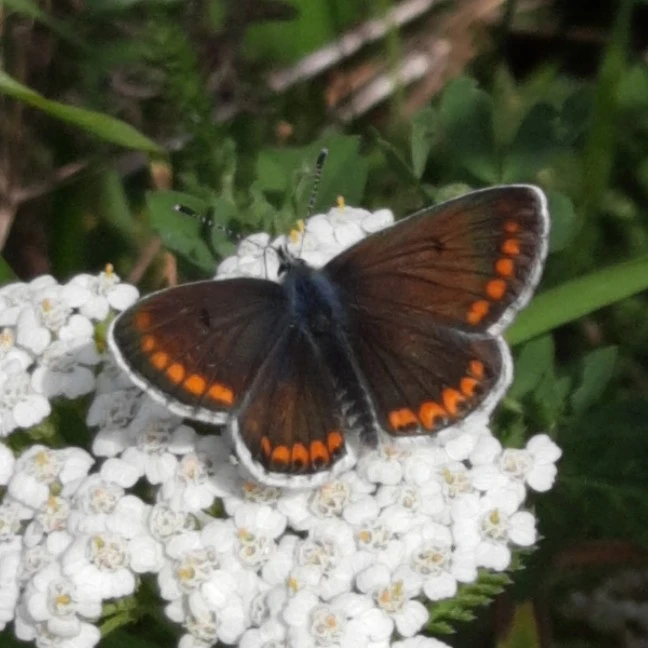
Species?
Aricia agestis/artaxerxes
